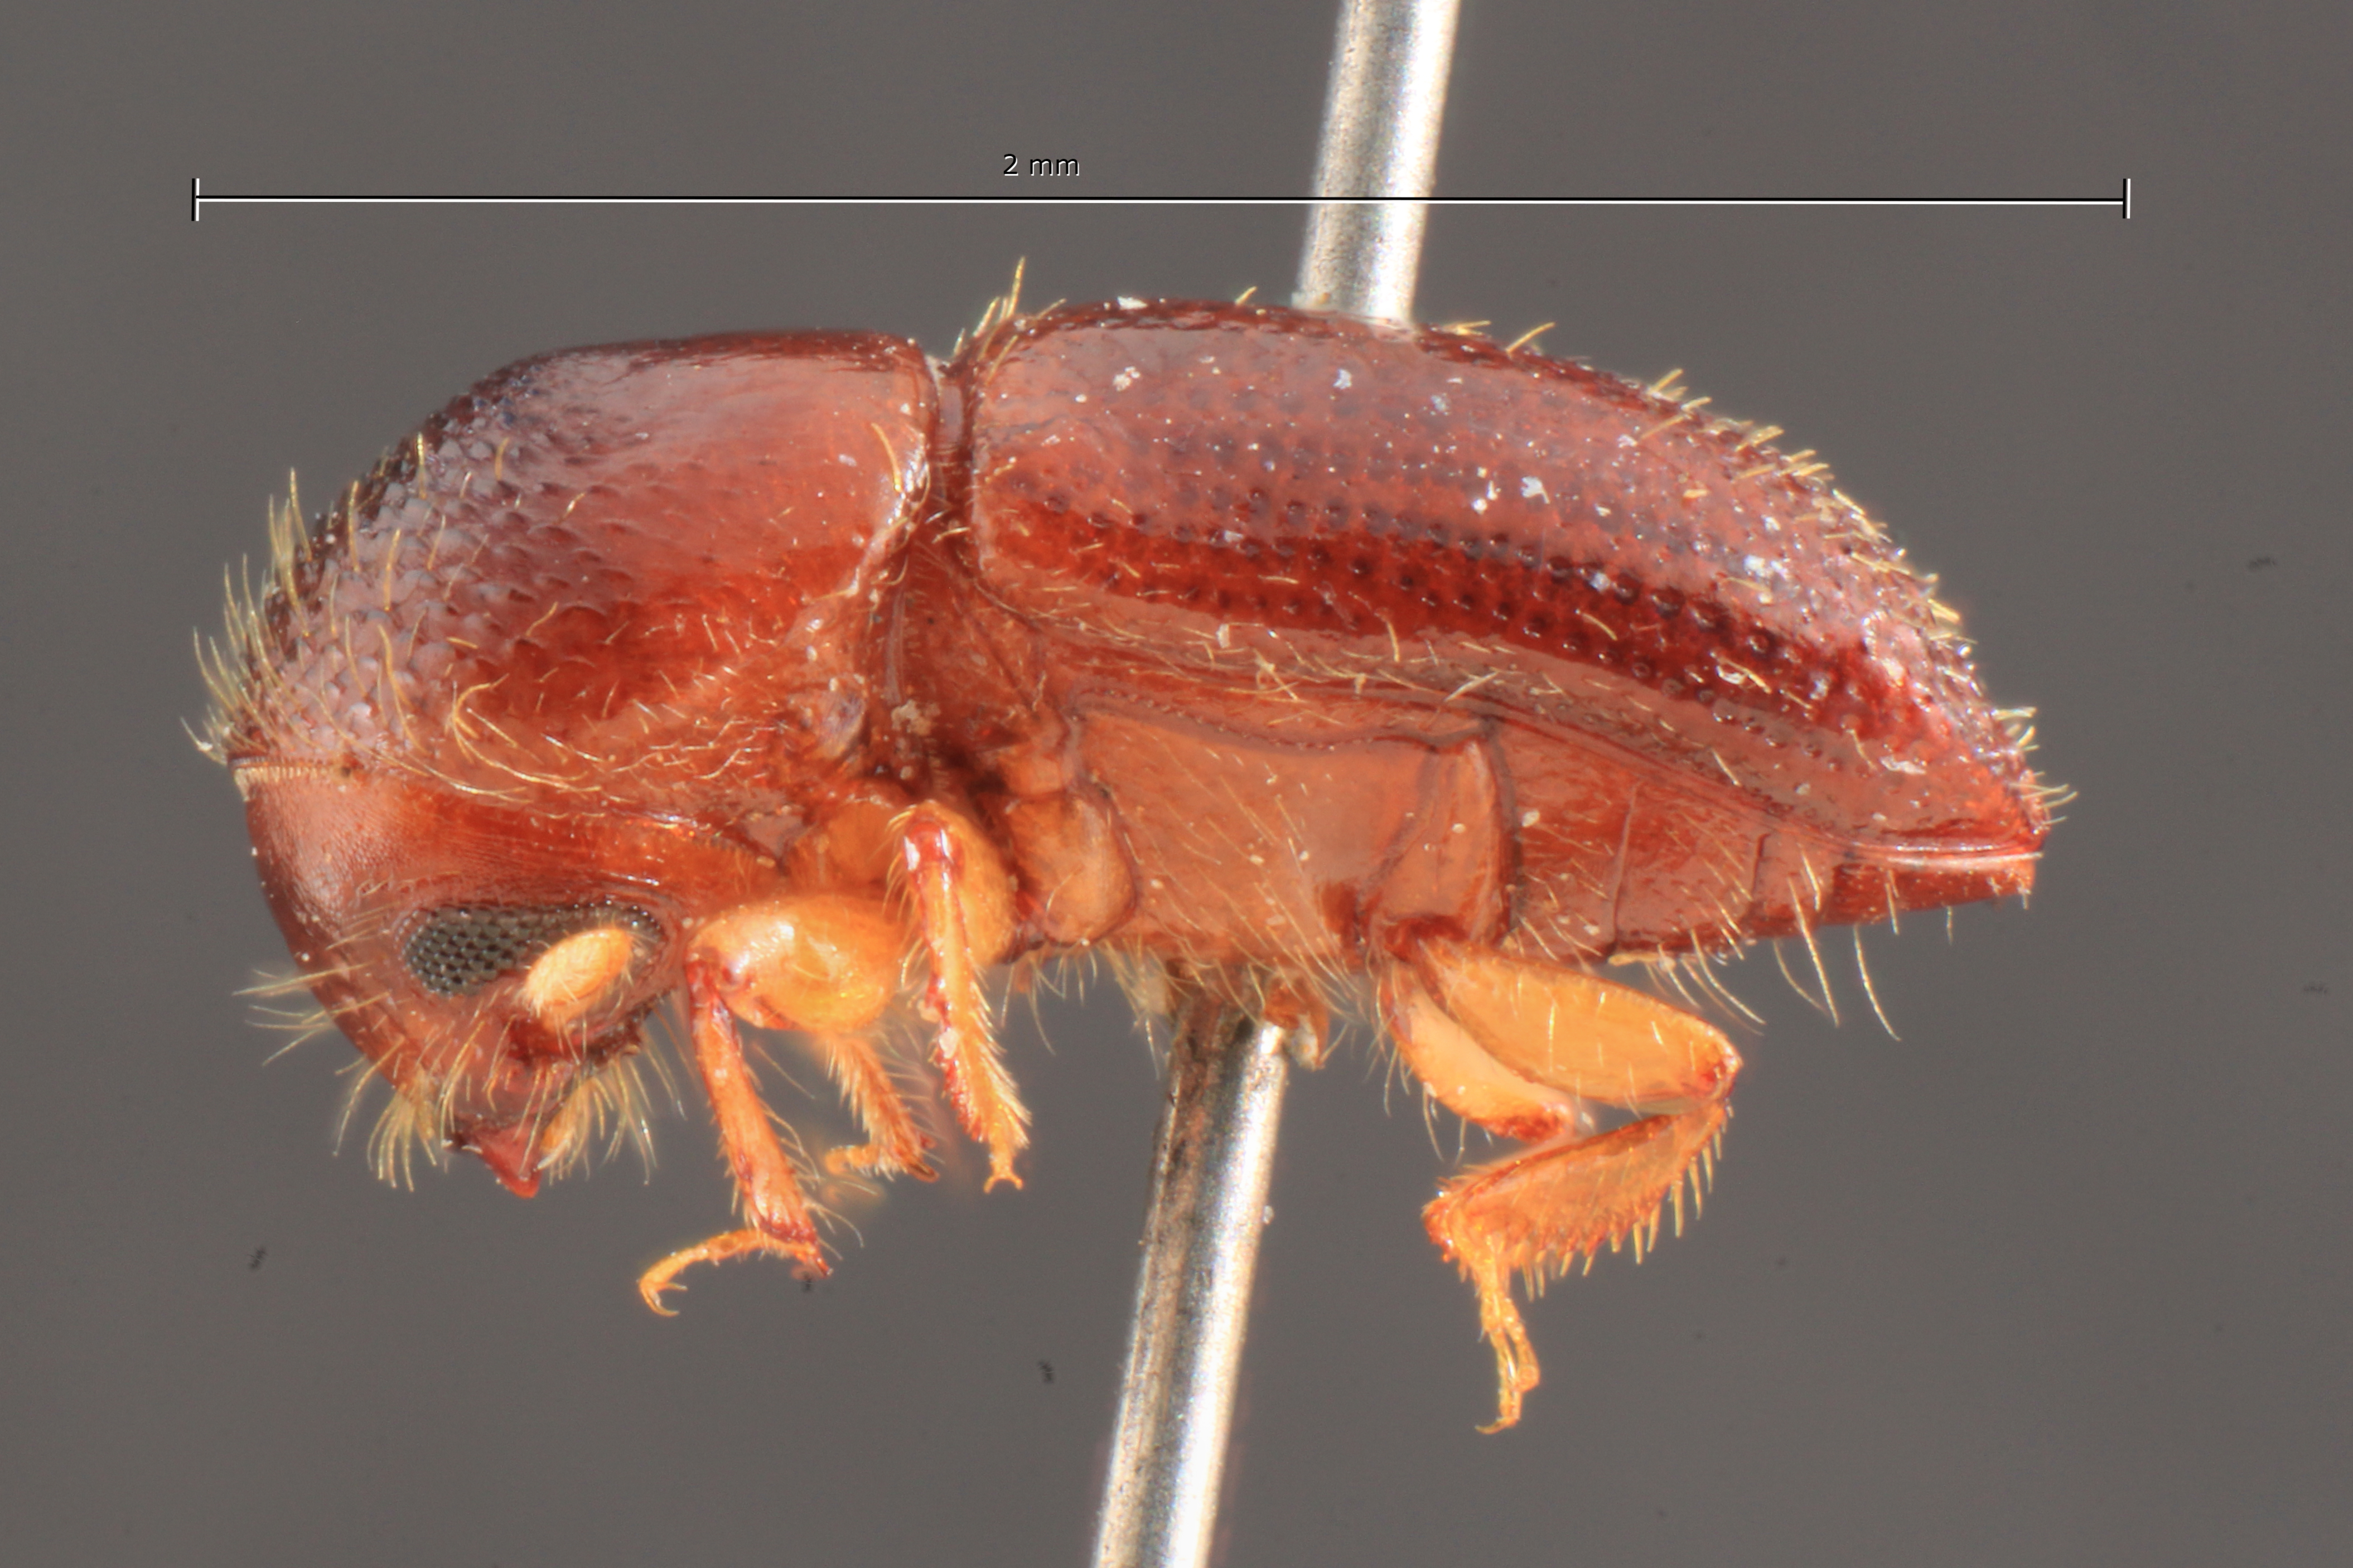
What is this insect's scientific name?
Xyleborus rothkirchi
